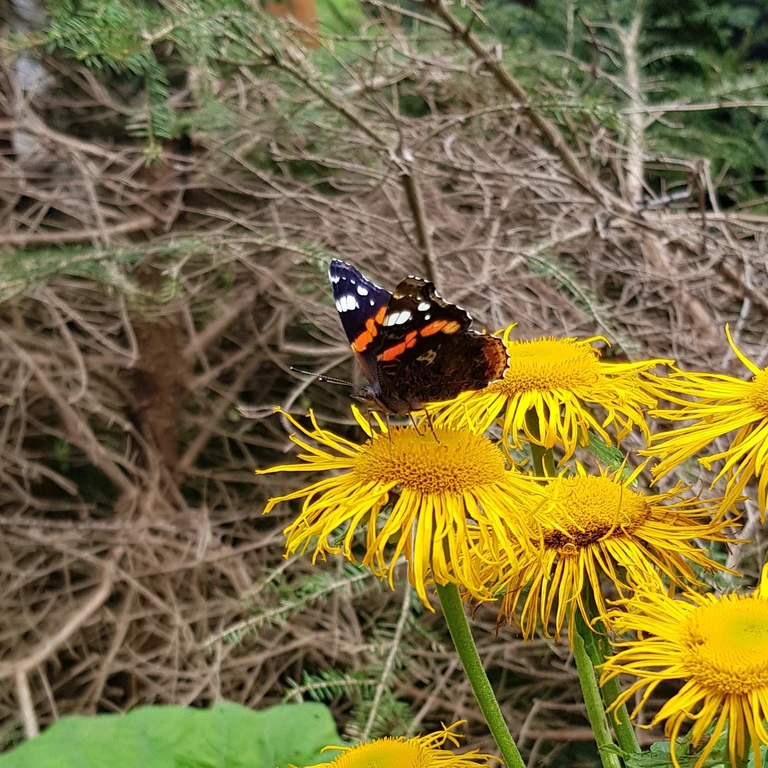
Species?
Vanessa atalanta
